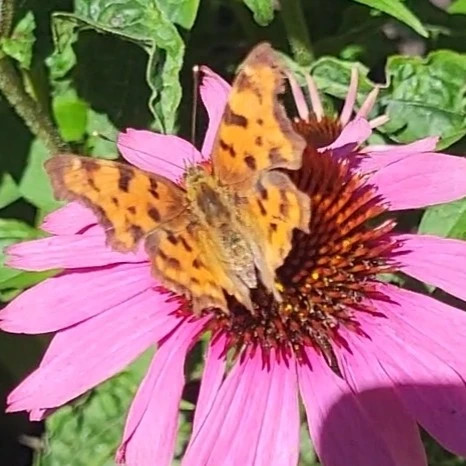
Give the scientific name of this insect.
Polygonia c-album
